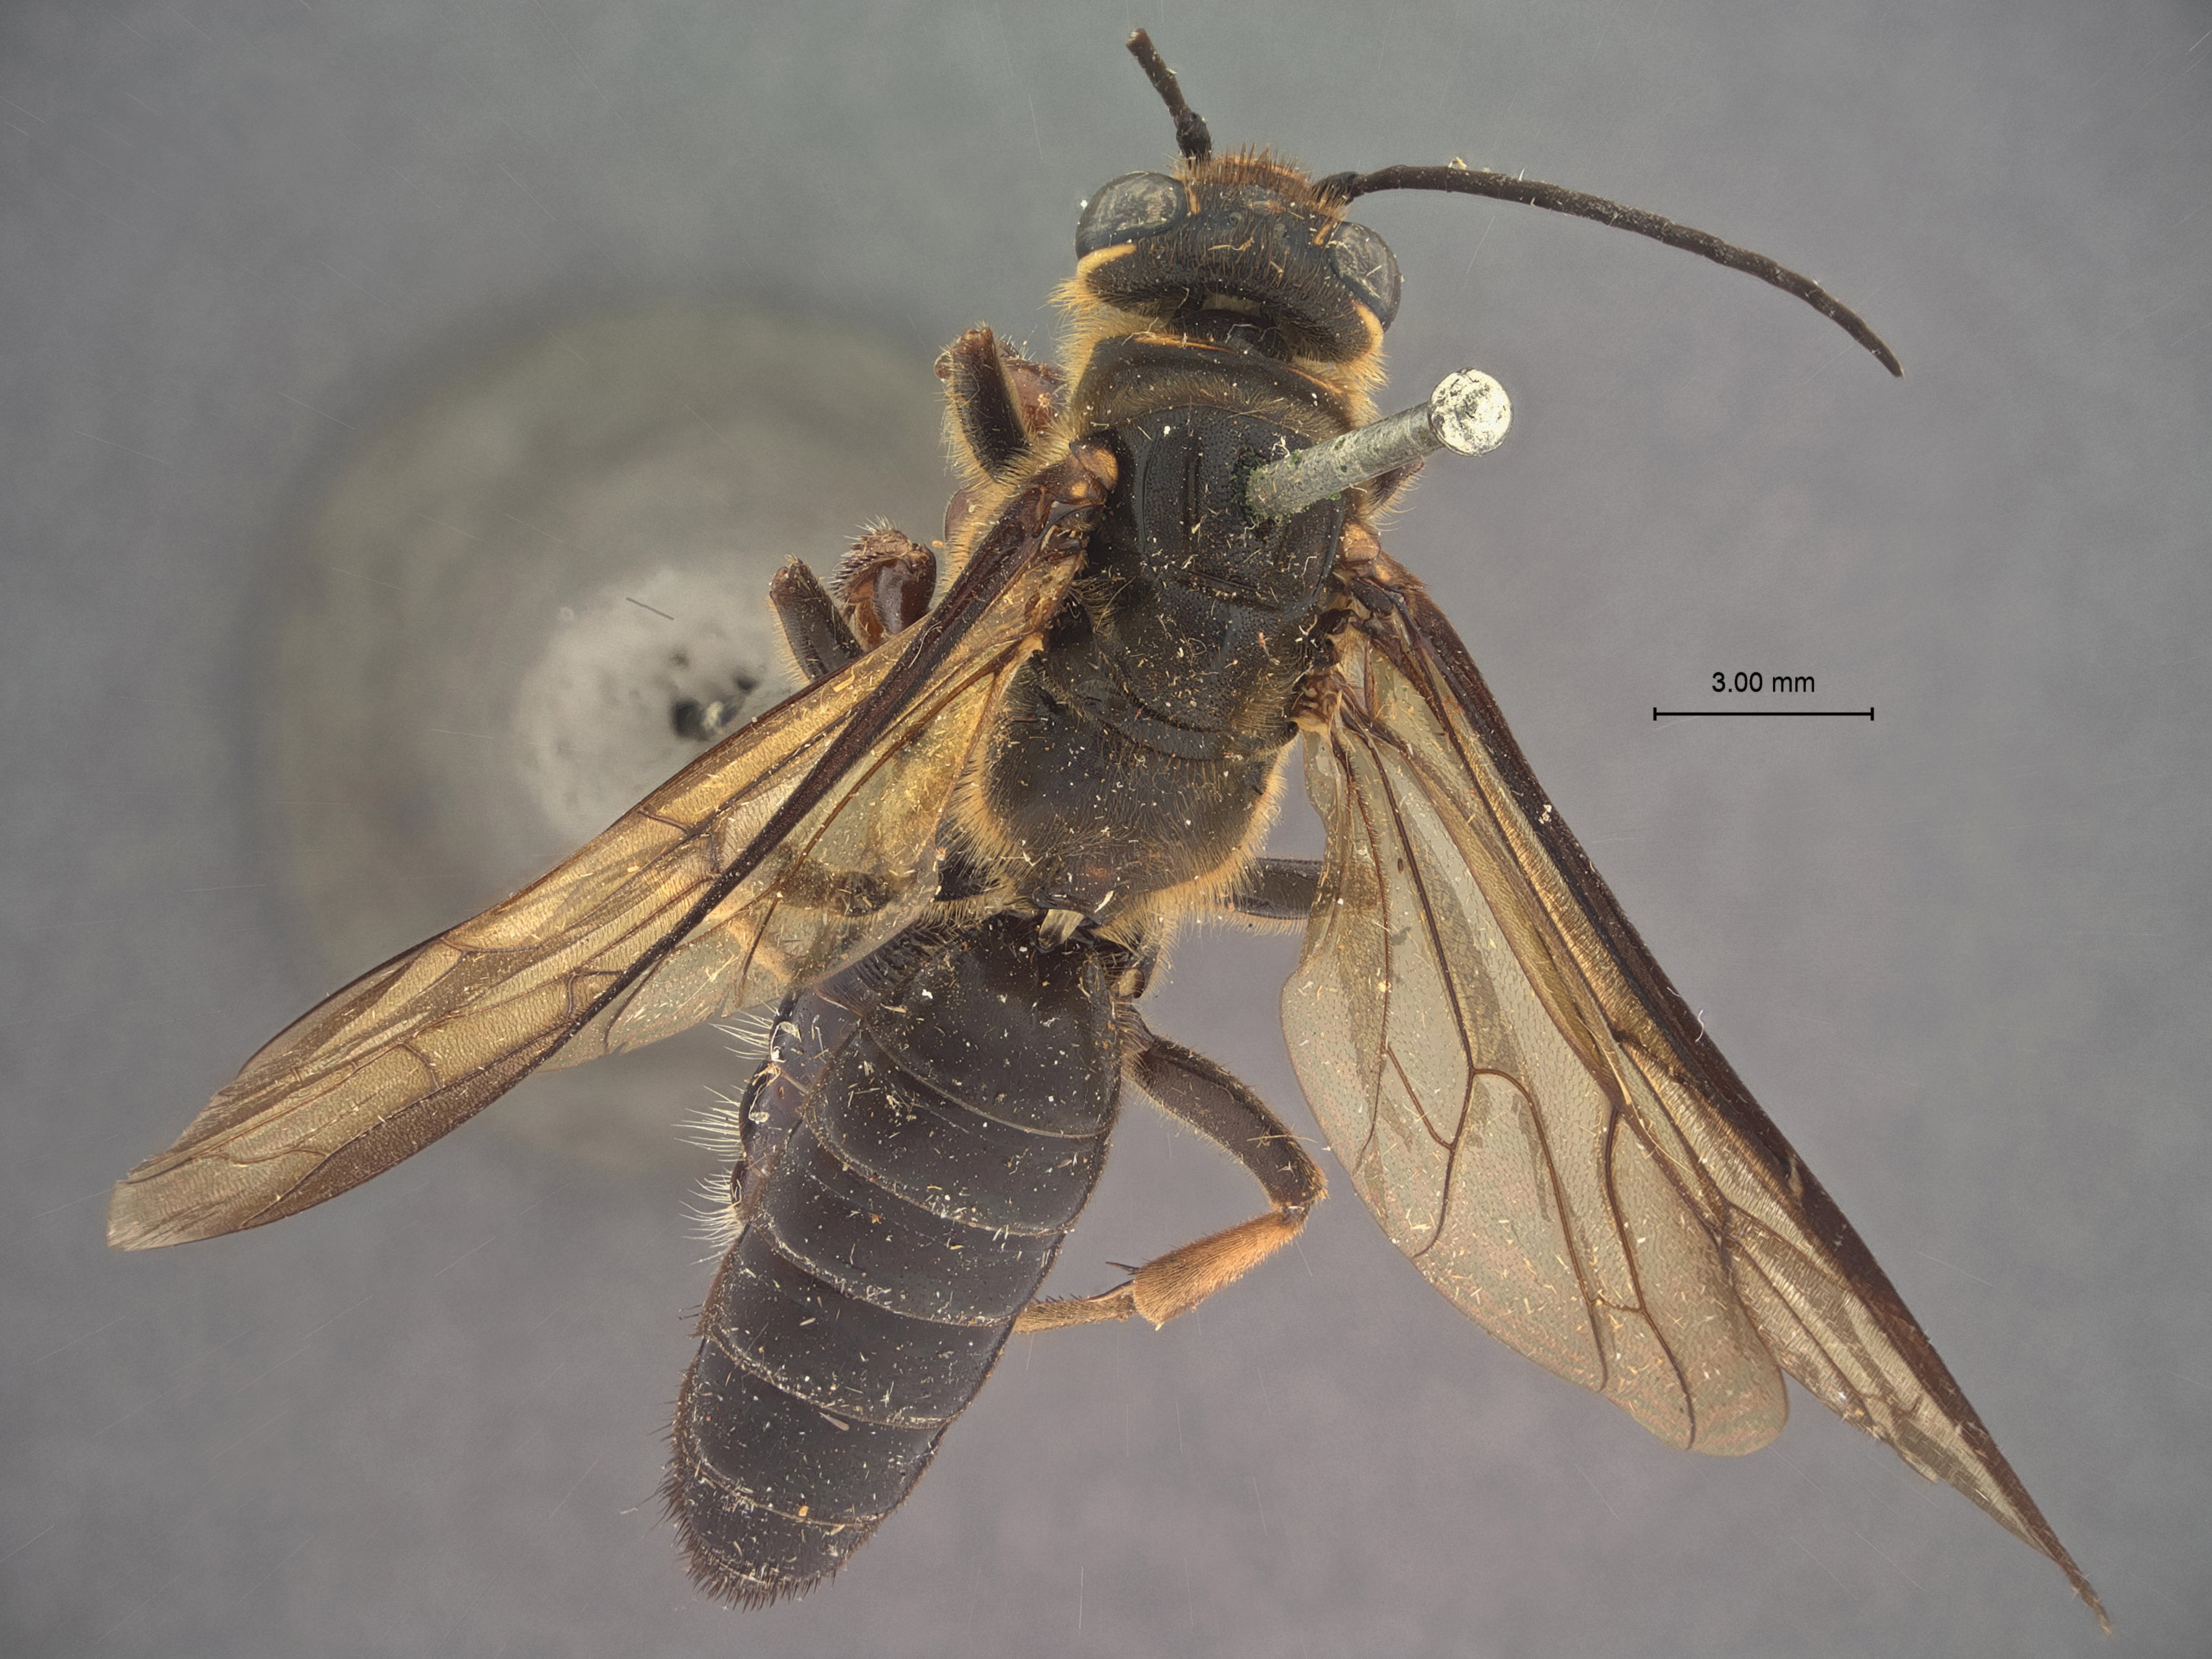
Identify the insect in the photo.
Zaspilothynnus cyaneiventris
